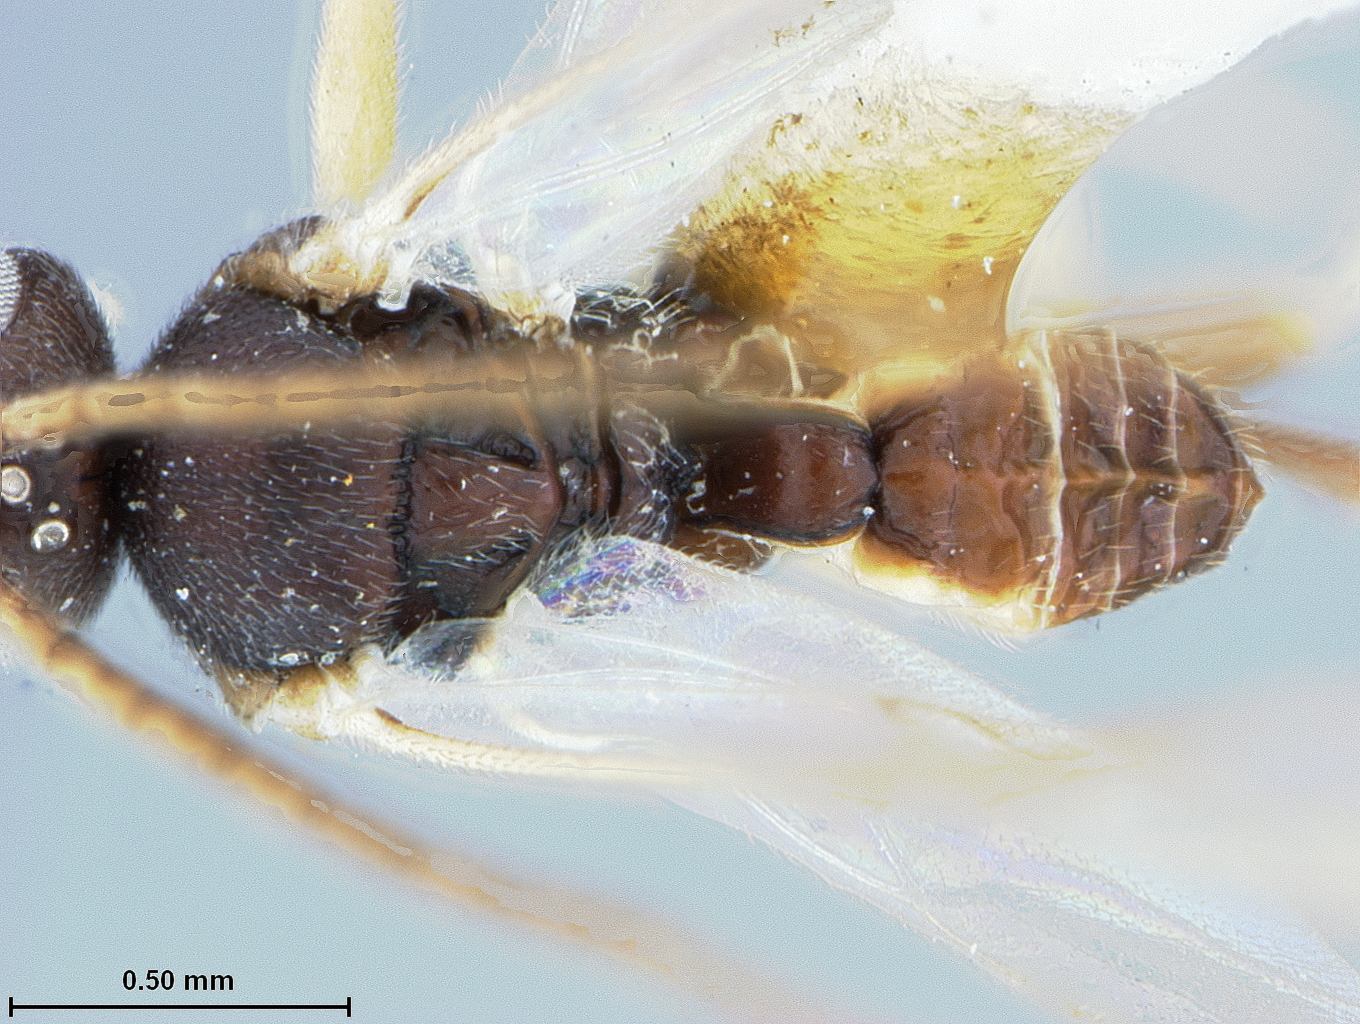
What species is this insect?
Apanteles philippinensis
